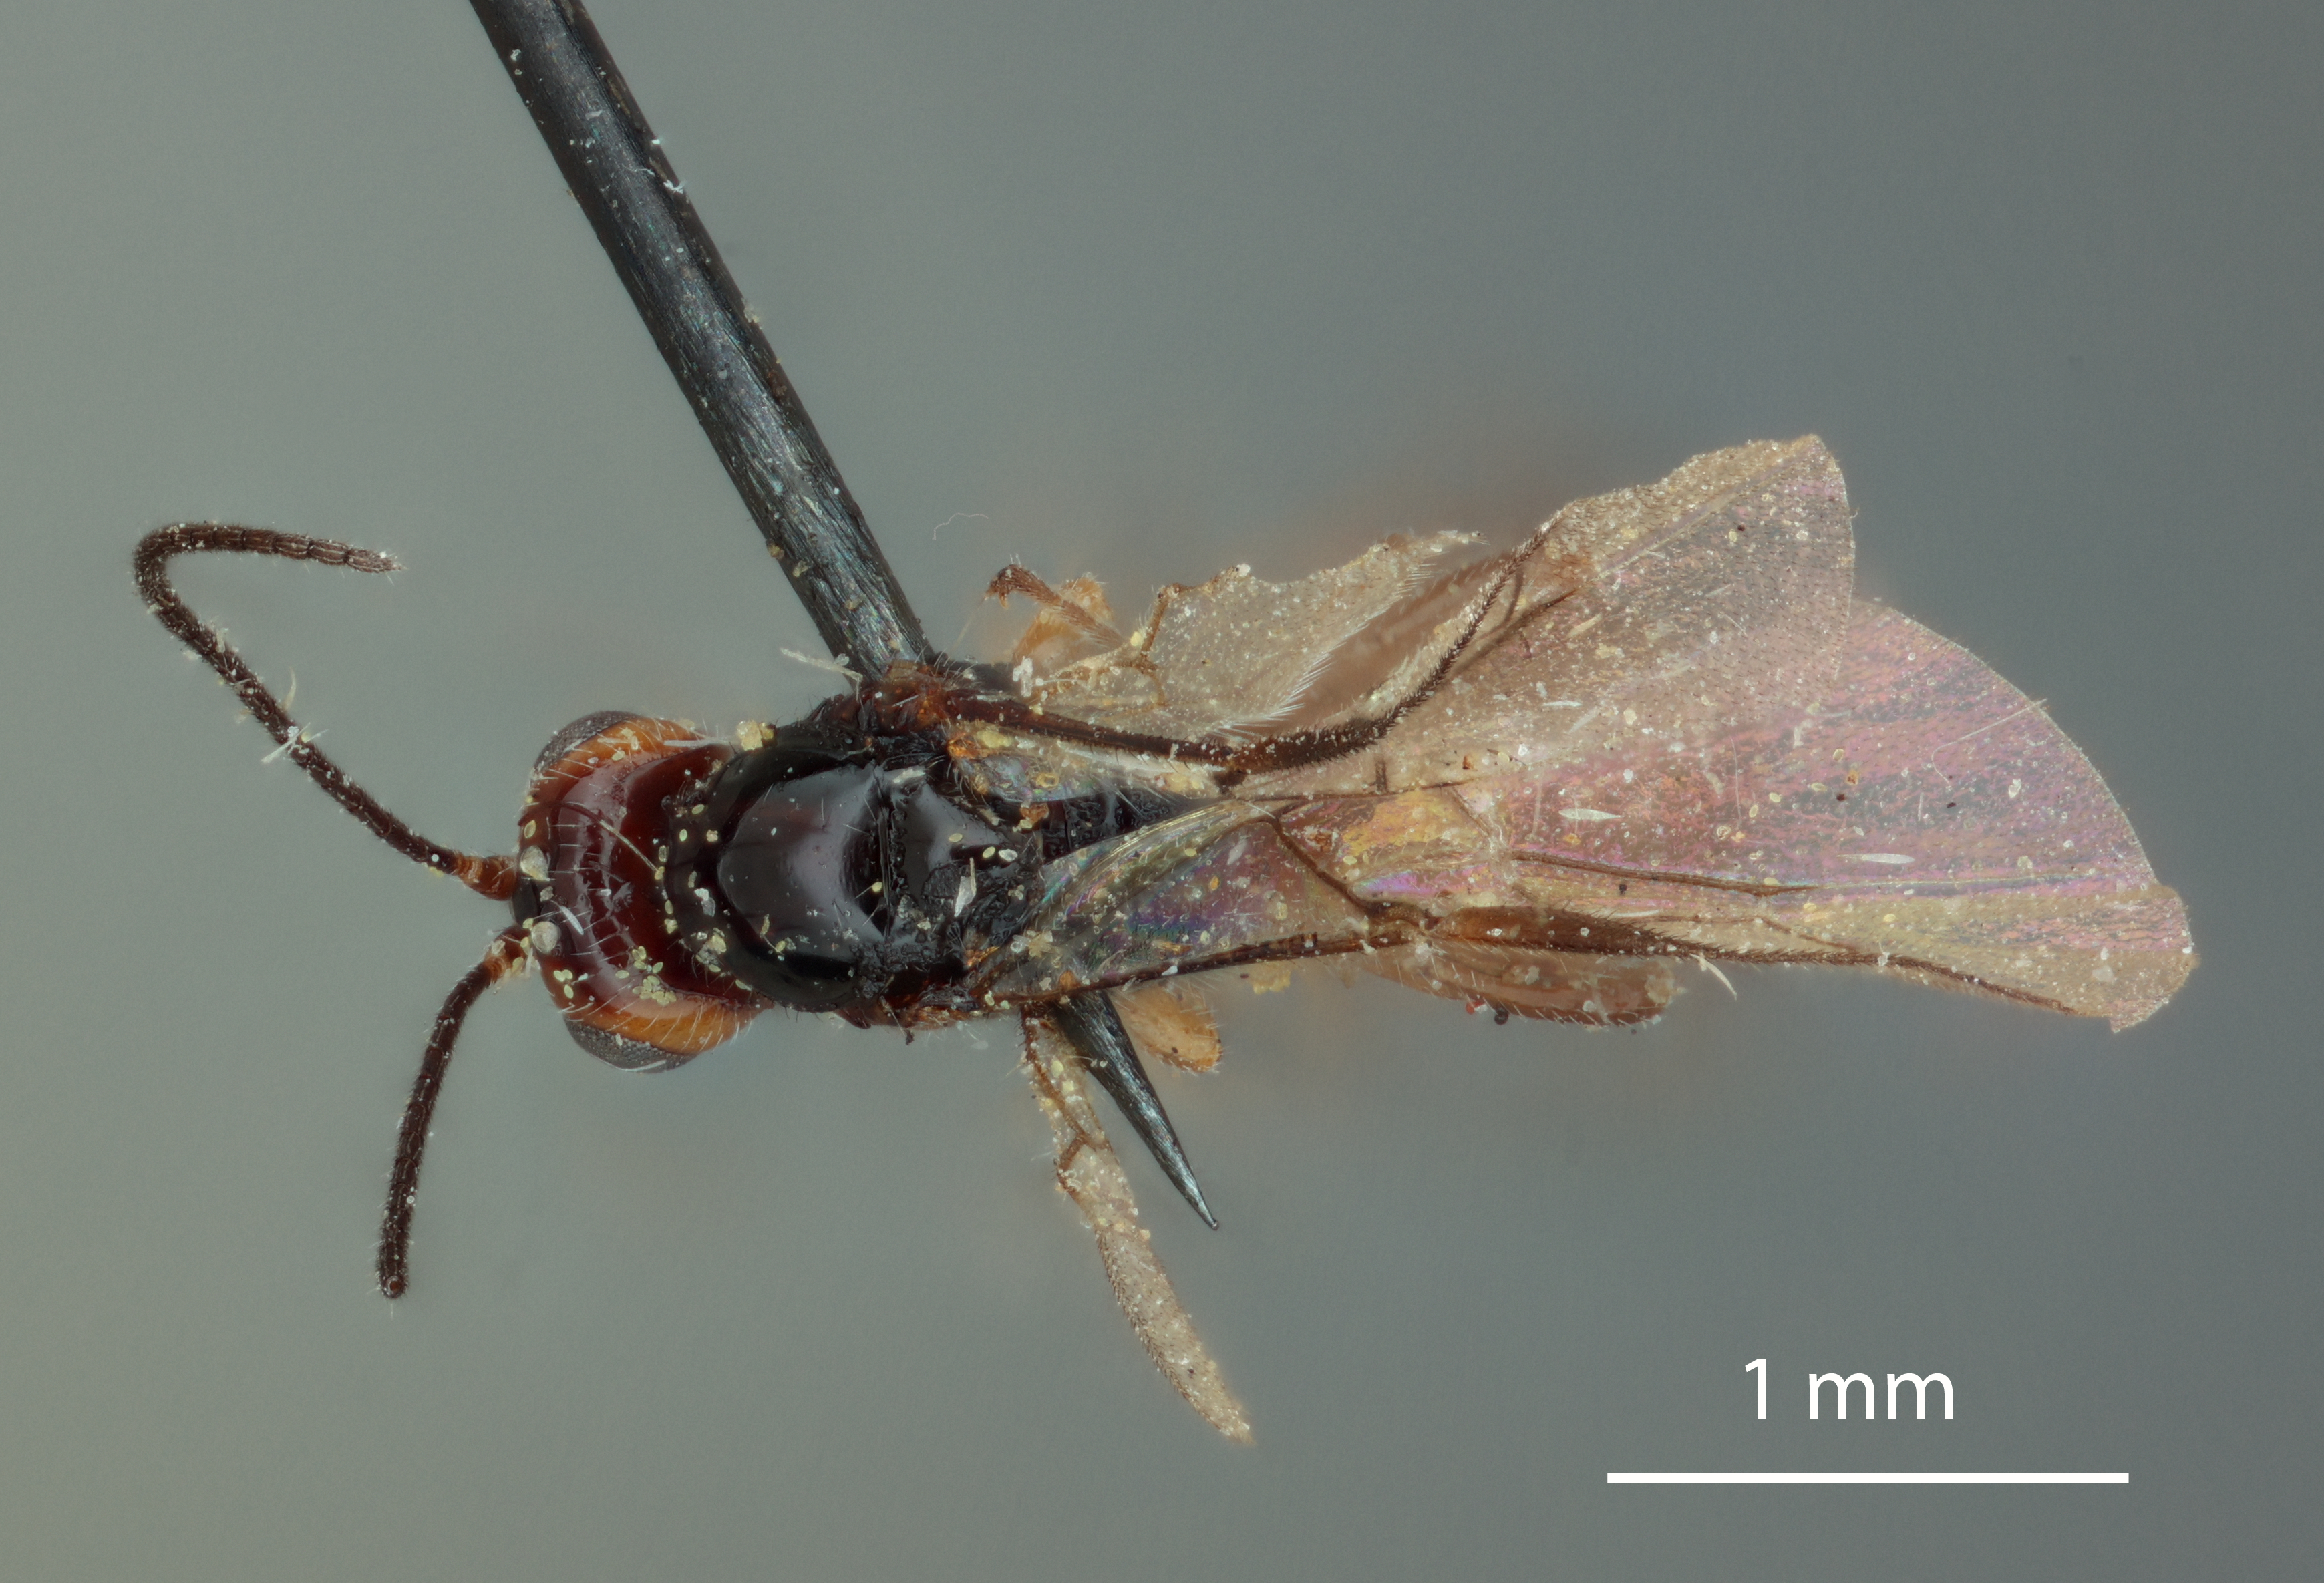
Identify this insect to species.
Opius resupinus
